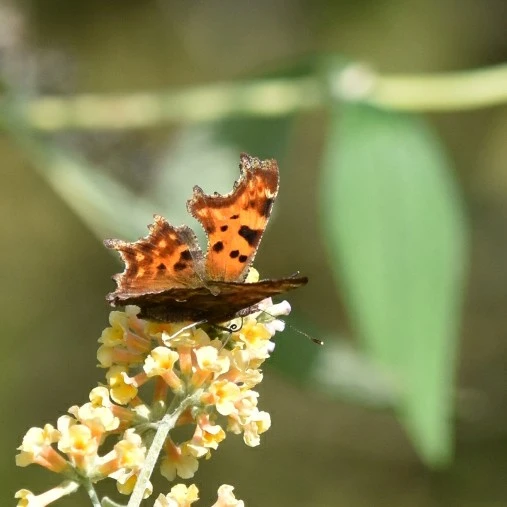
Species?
Polygonia c-album
